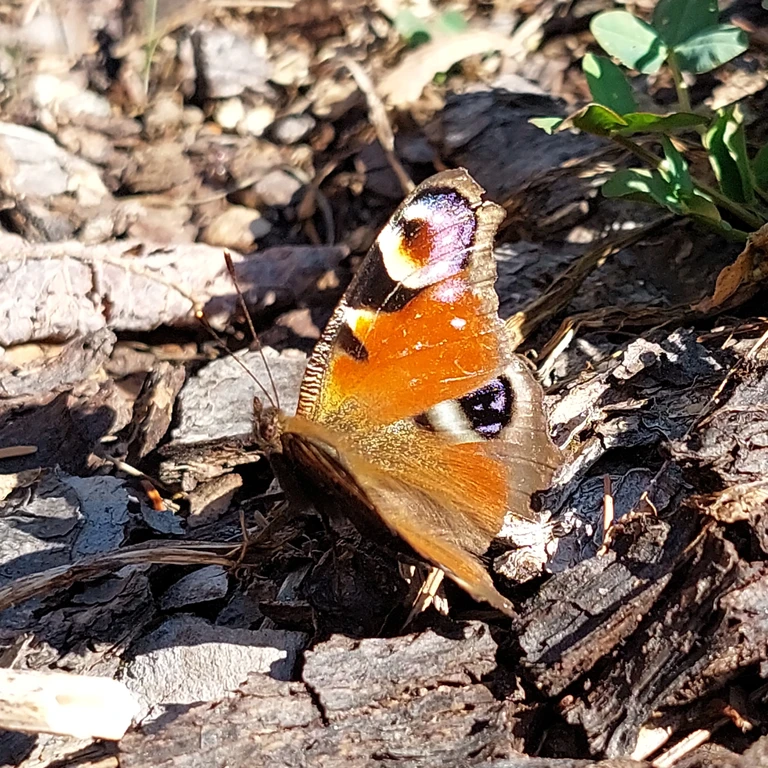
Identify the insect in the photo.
Aglais io
